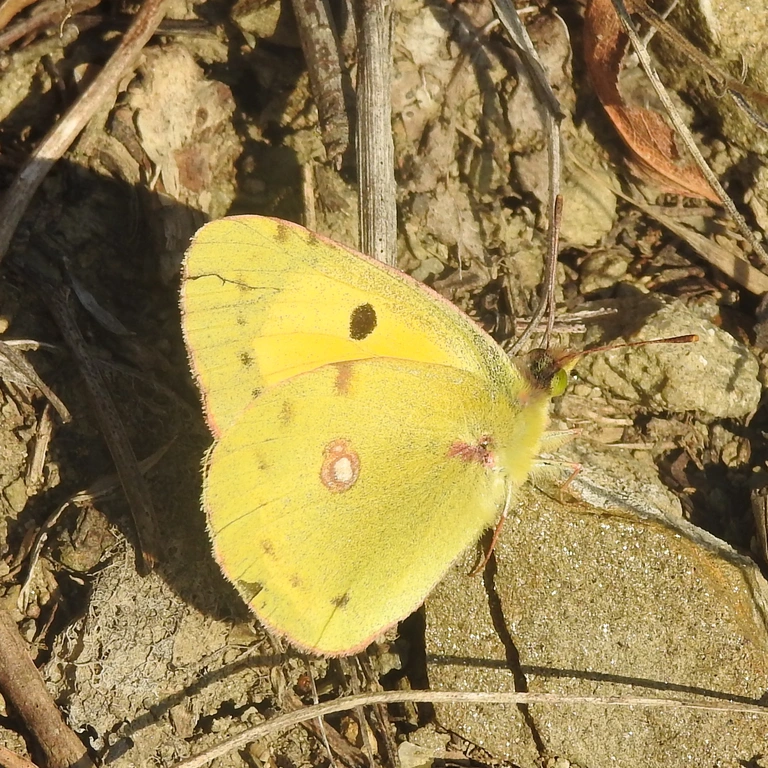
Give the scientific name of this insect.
Colias croceus
